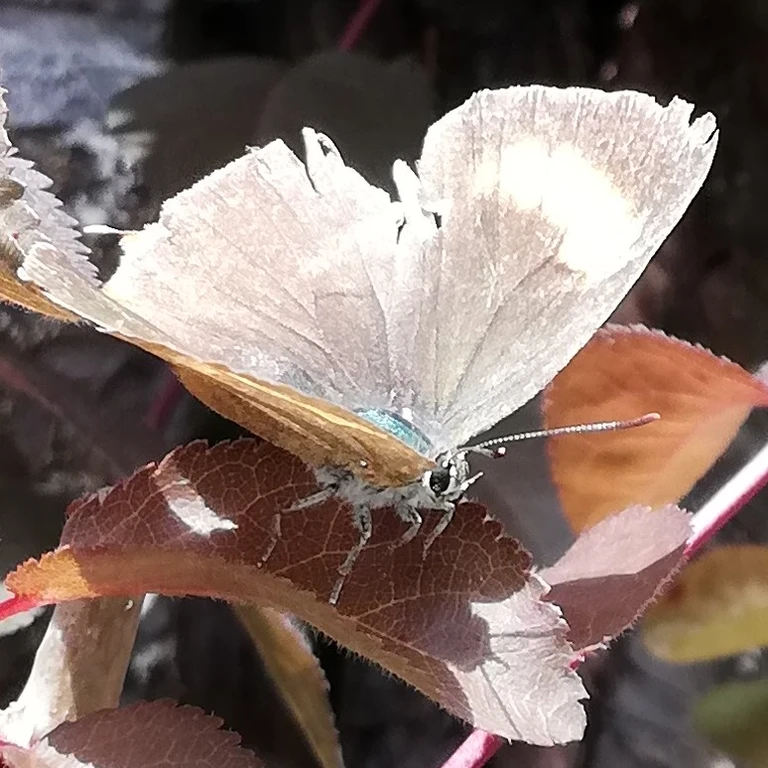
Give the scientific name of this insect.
Thecla betulae
